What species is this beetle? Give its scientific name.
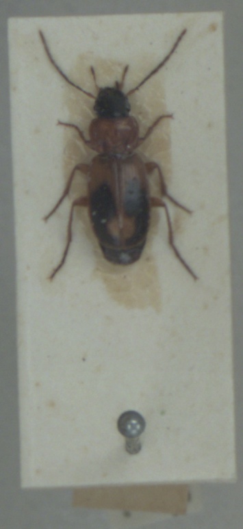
Badister bullatus
